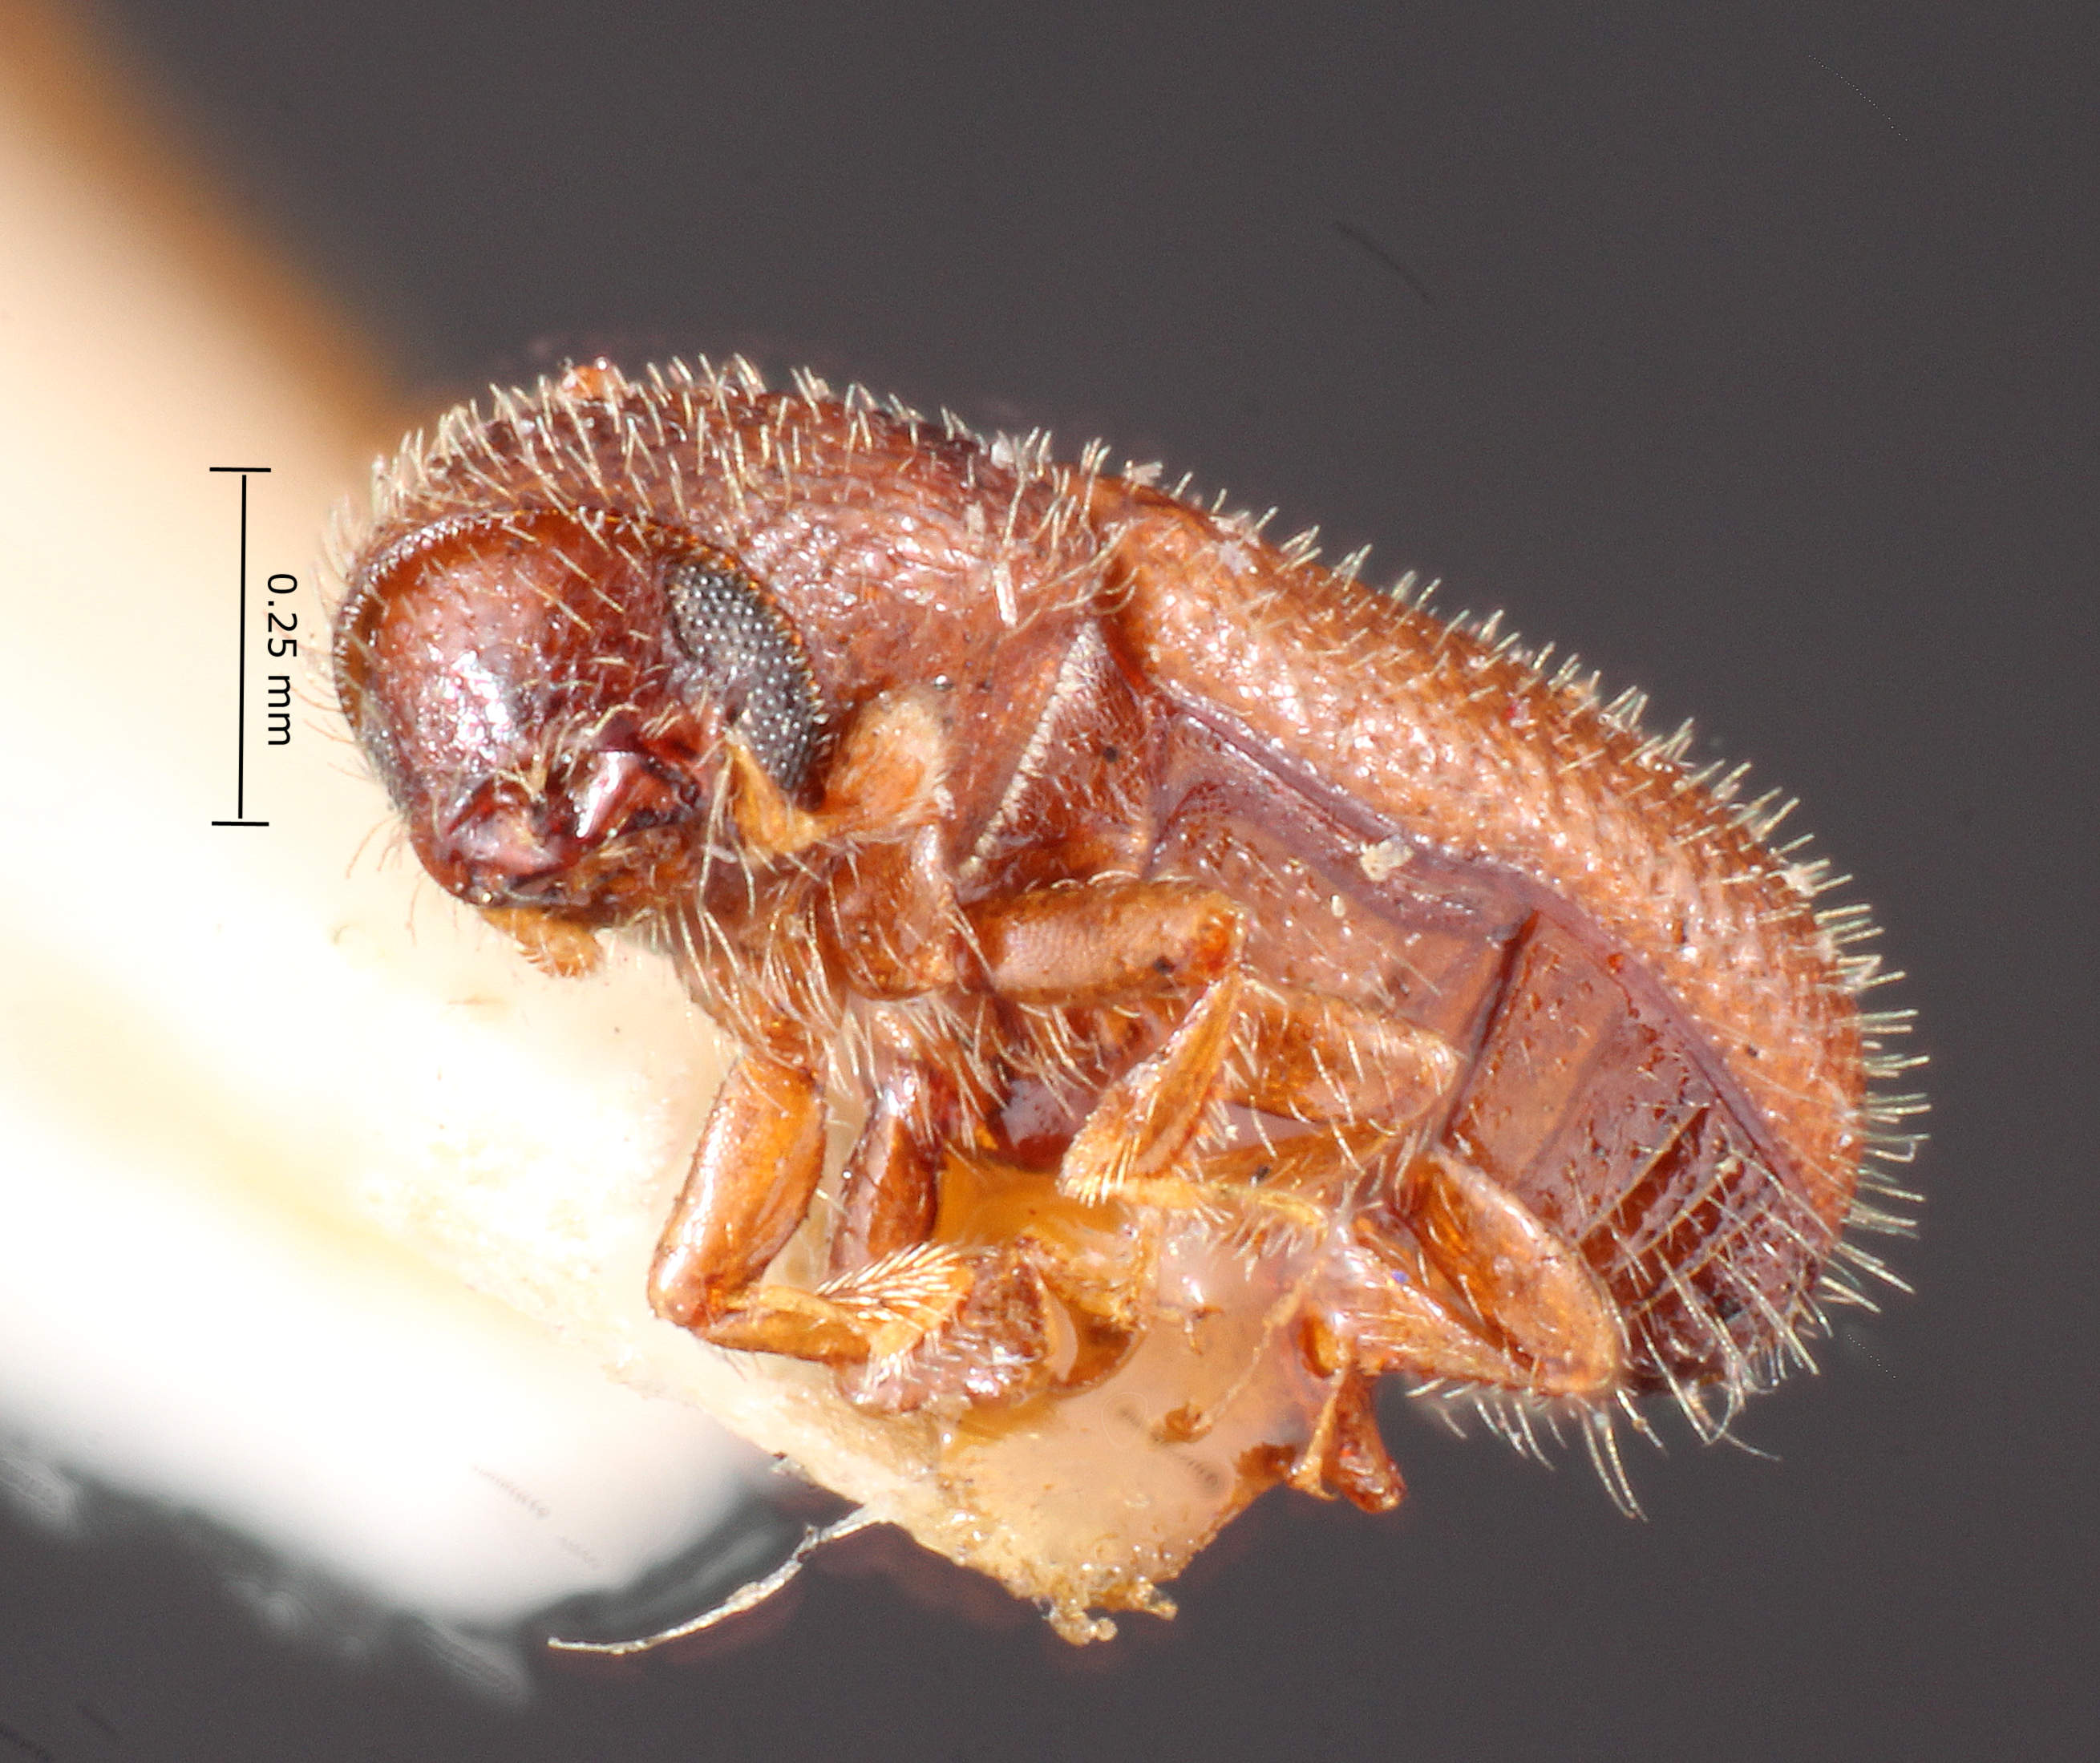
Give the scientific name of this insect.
Xylocleptes floridensis
